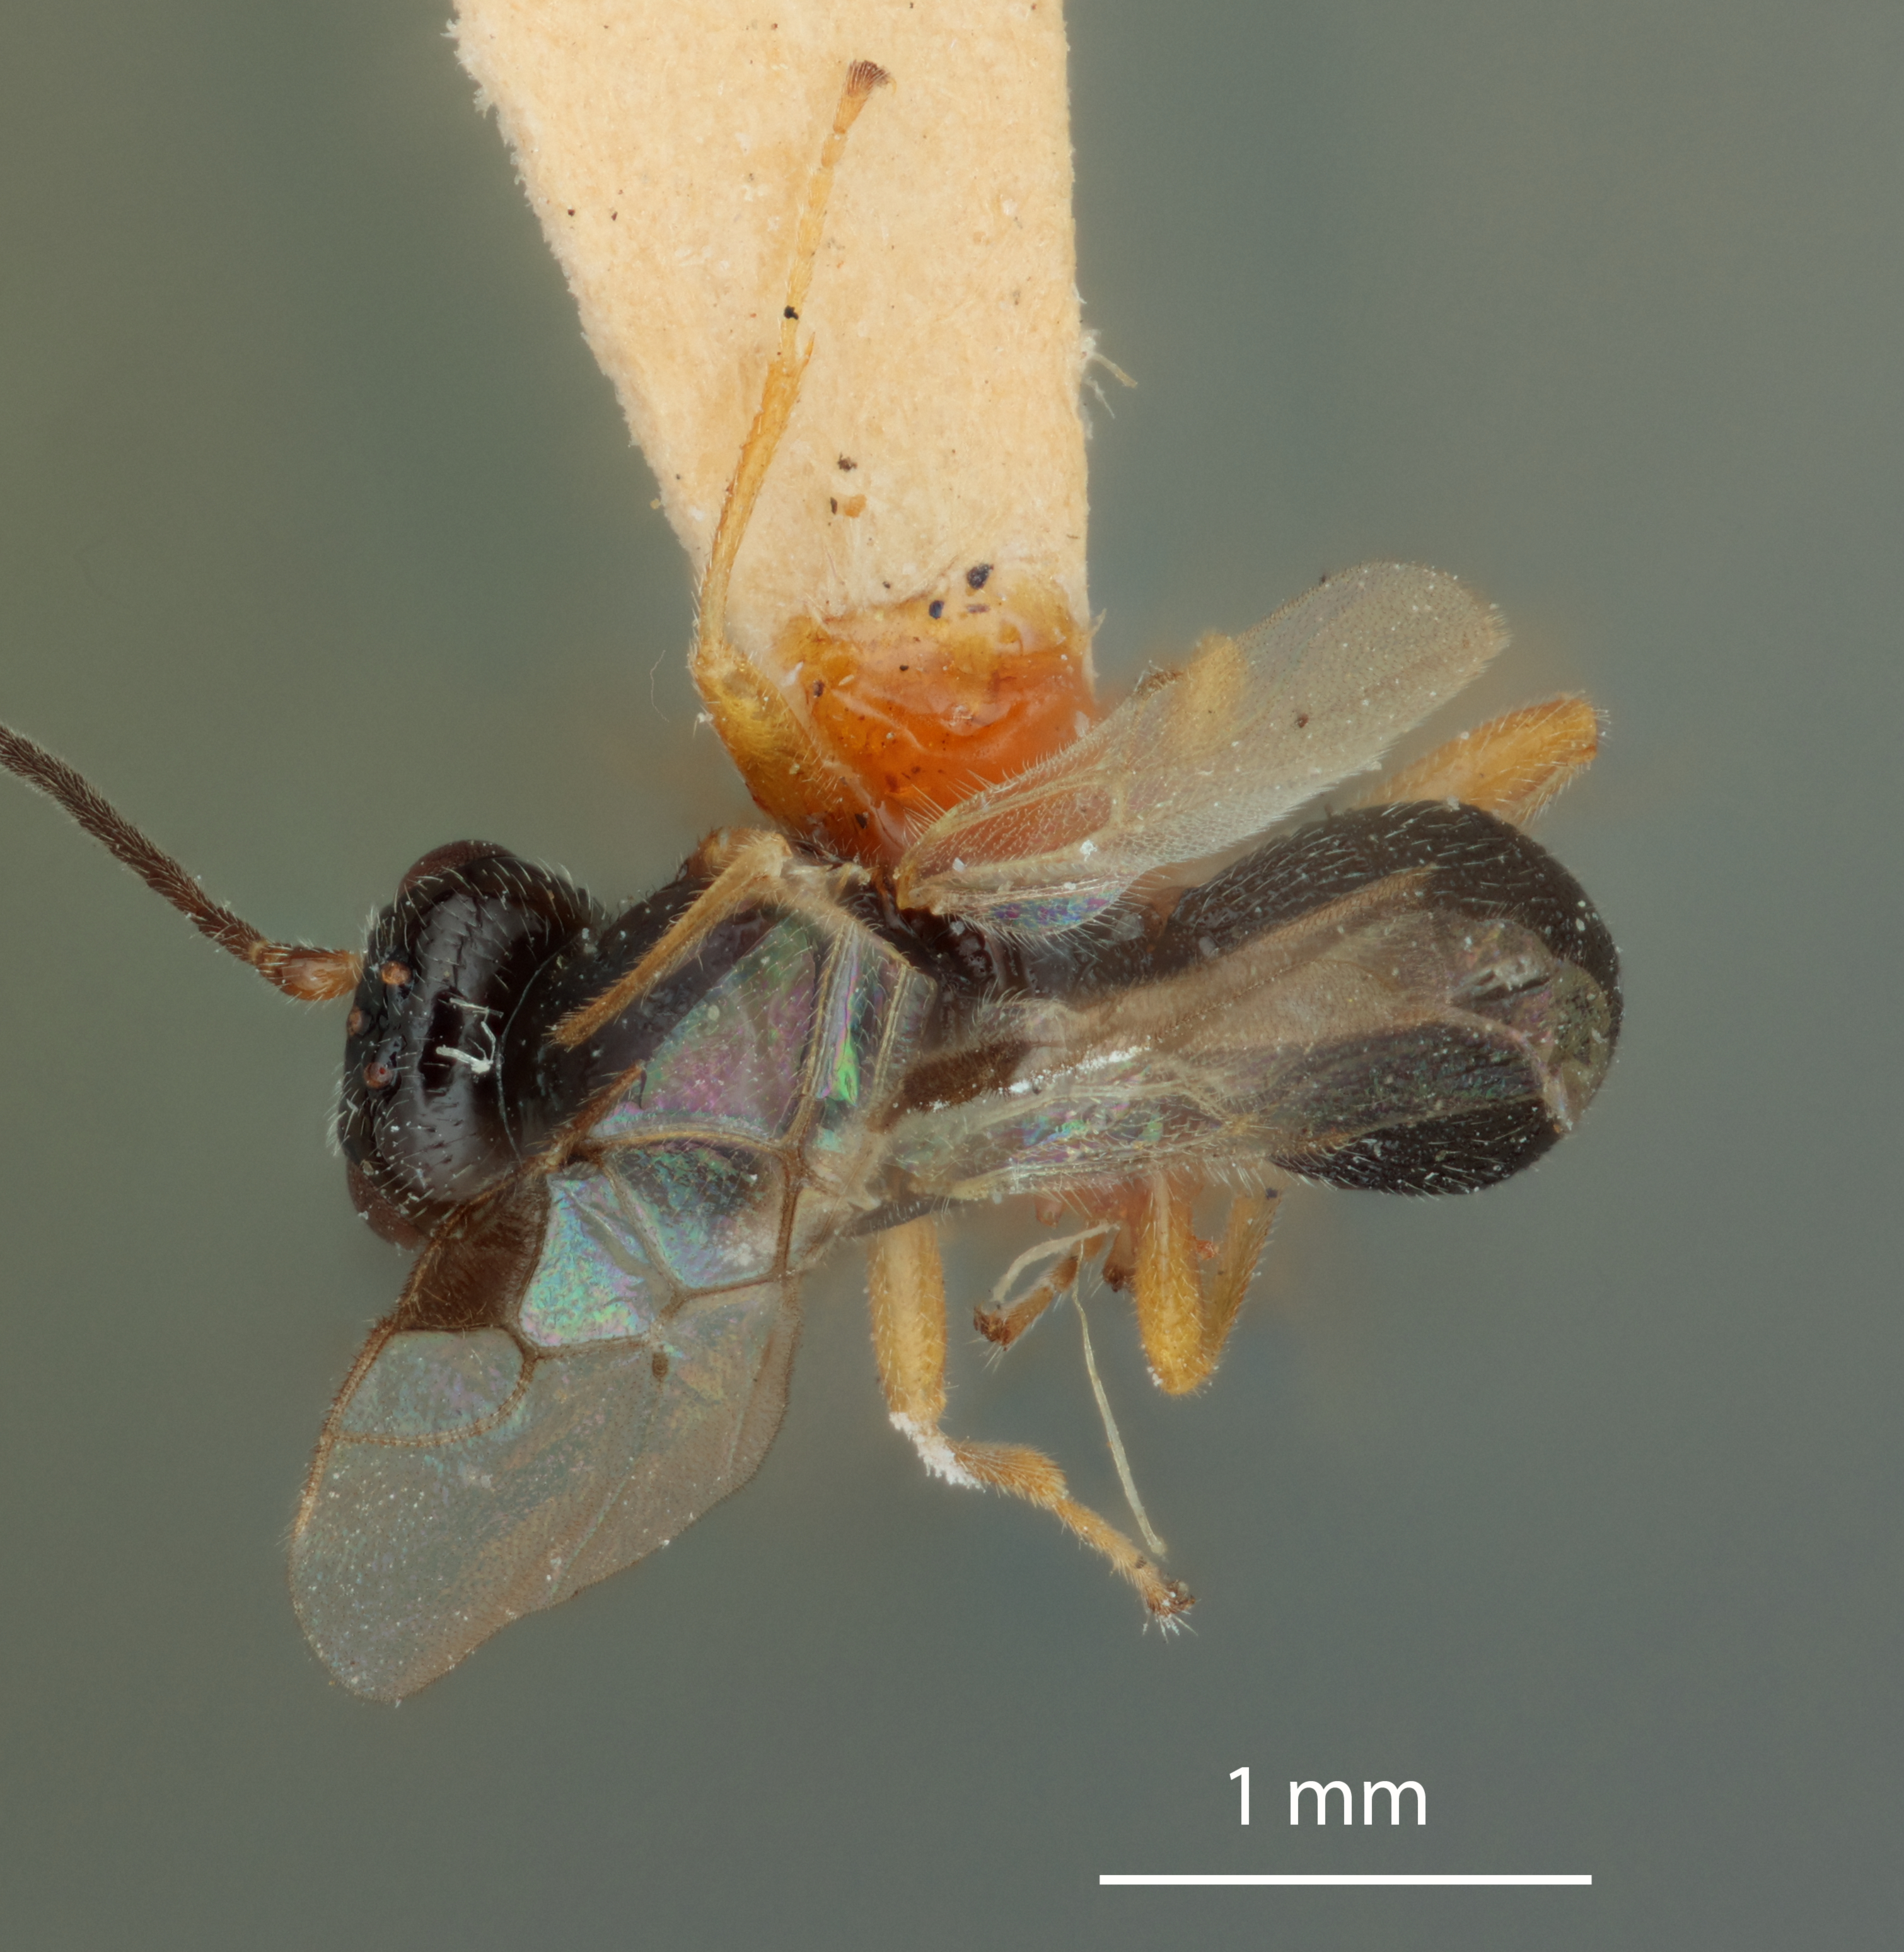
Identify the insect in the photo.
Triaspis halidayi
